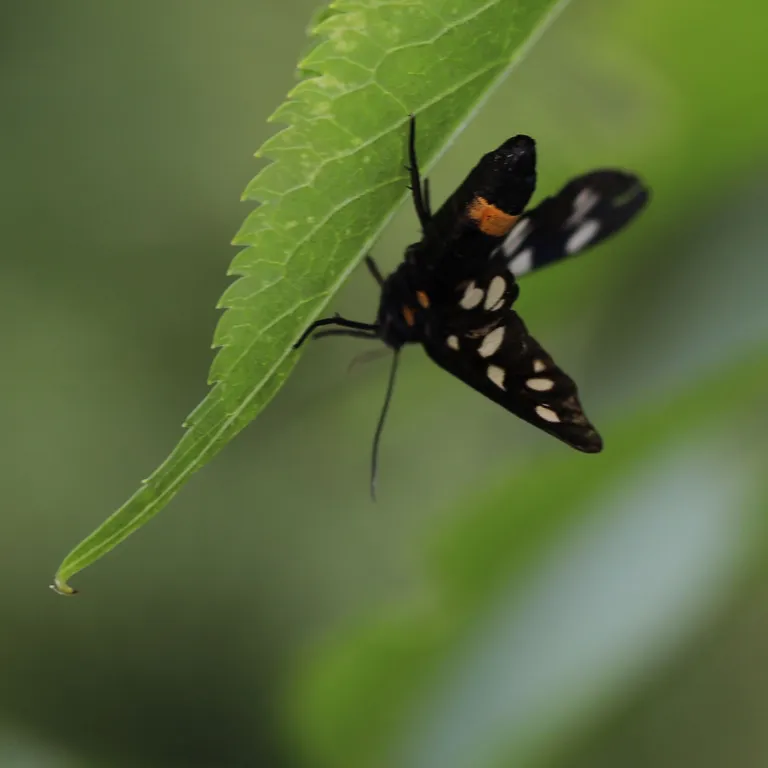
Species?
Amata phegea
